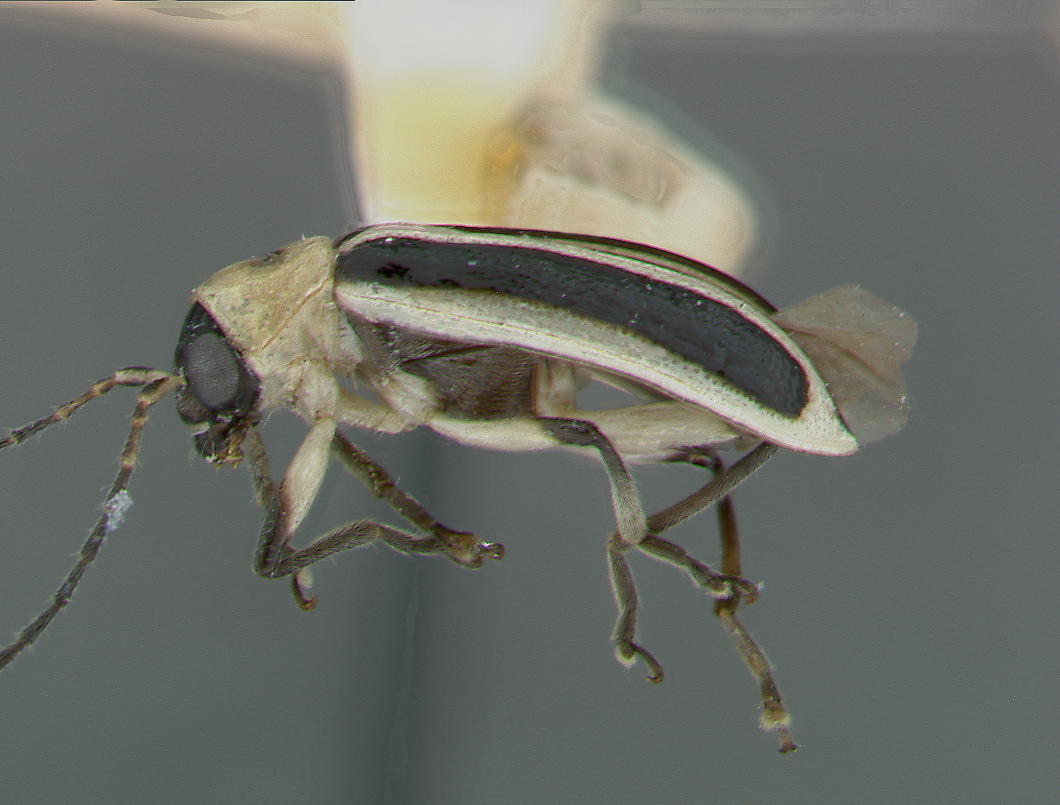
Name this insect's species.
Acalymma gouldi
